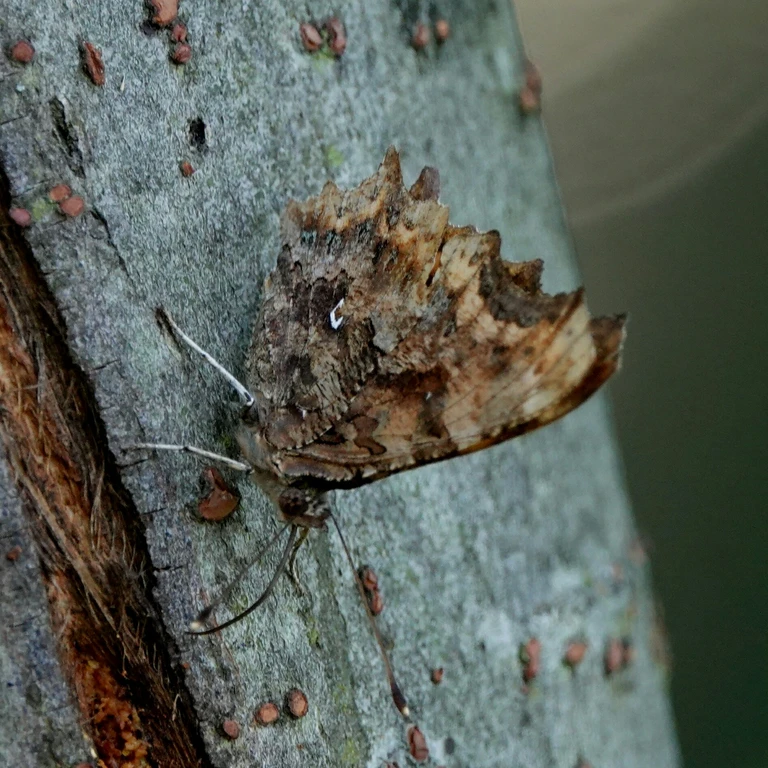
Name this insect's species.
Polygonia c-album
